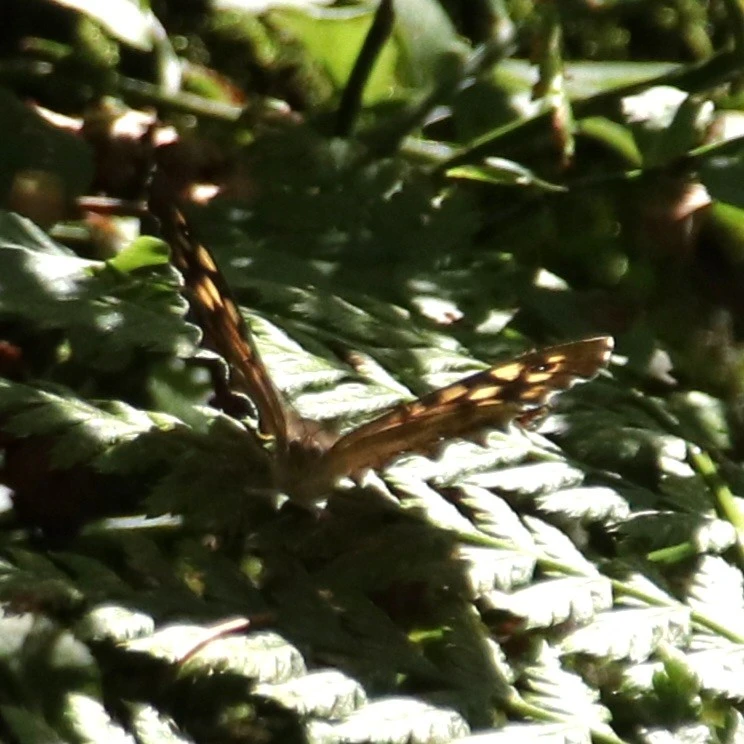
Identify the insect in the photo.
Pararge aegeria
